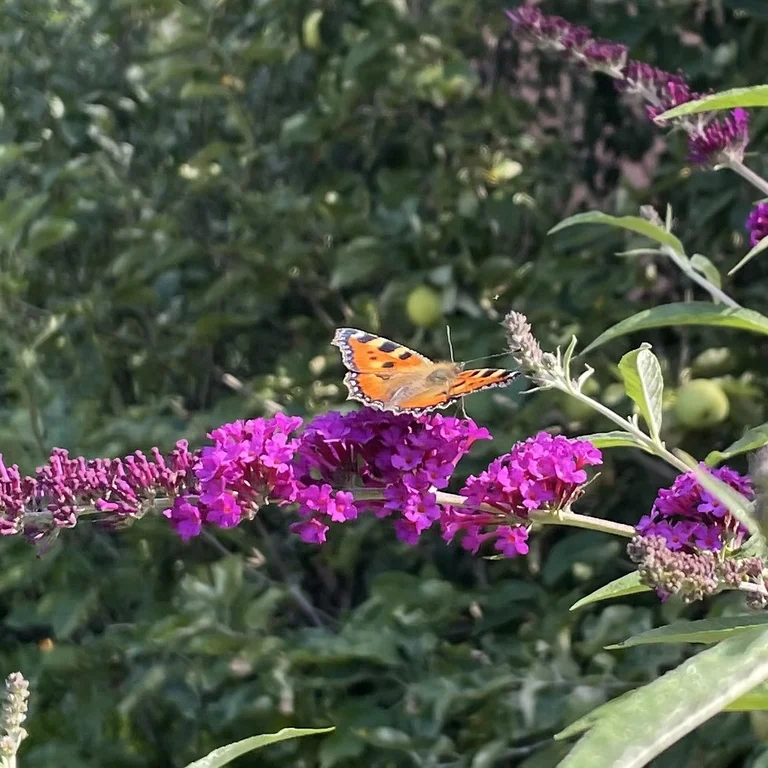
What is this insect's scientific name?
Aglais urticae
